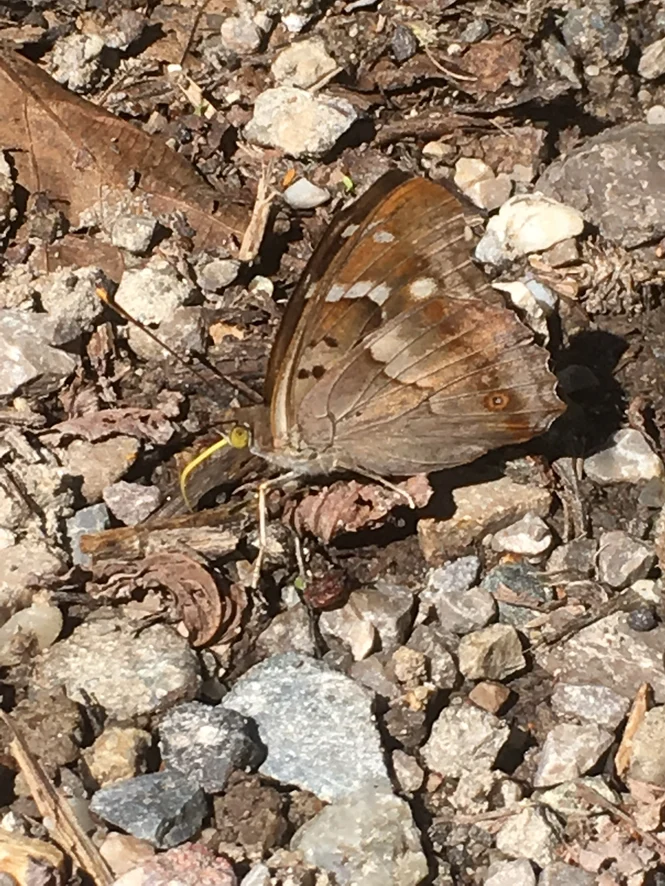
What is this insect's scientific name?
Apatura ilia
